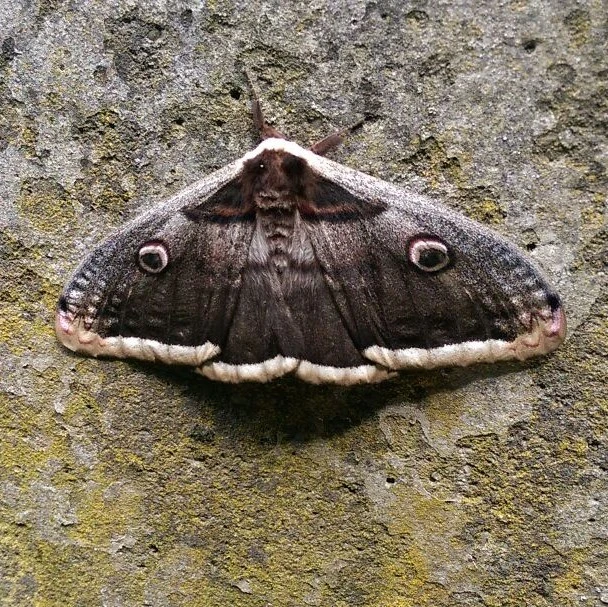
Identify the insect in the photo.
Saturnia pyri
